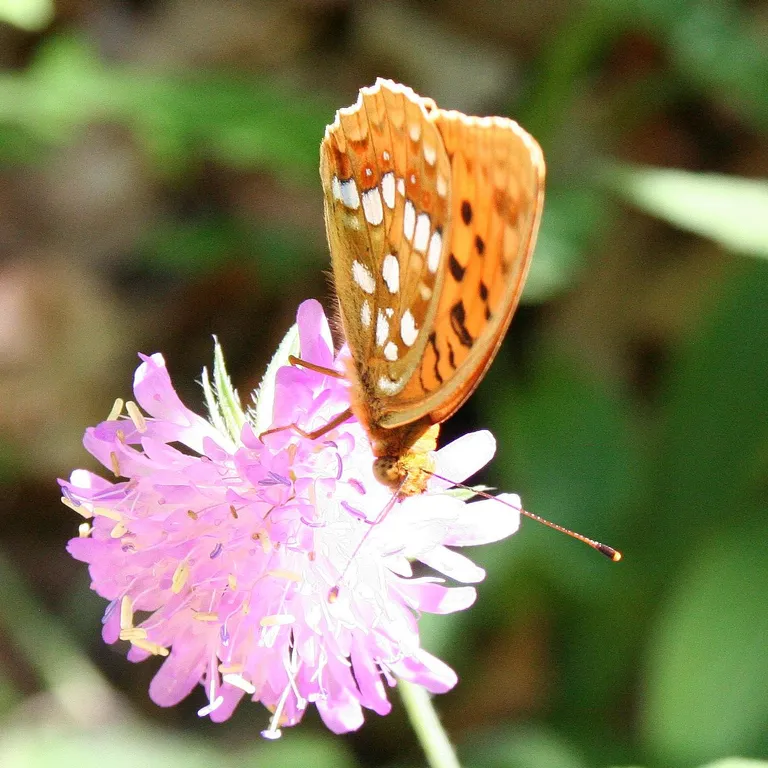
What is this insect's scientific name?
Fabriciana adippe
